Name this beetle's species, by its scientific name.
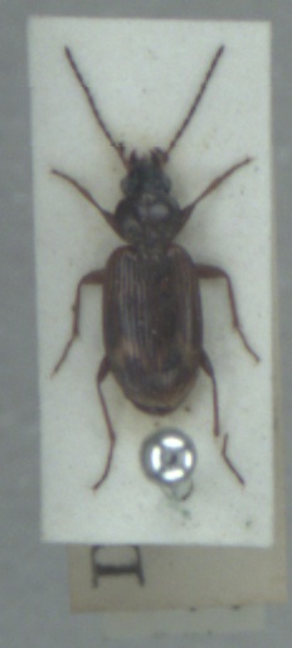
Bembidion dentellum
